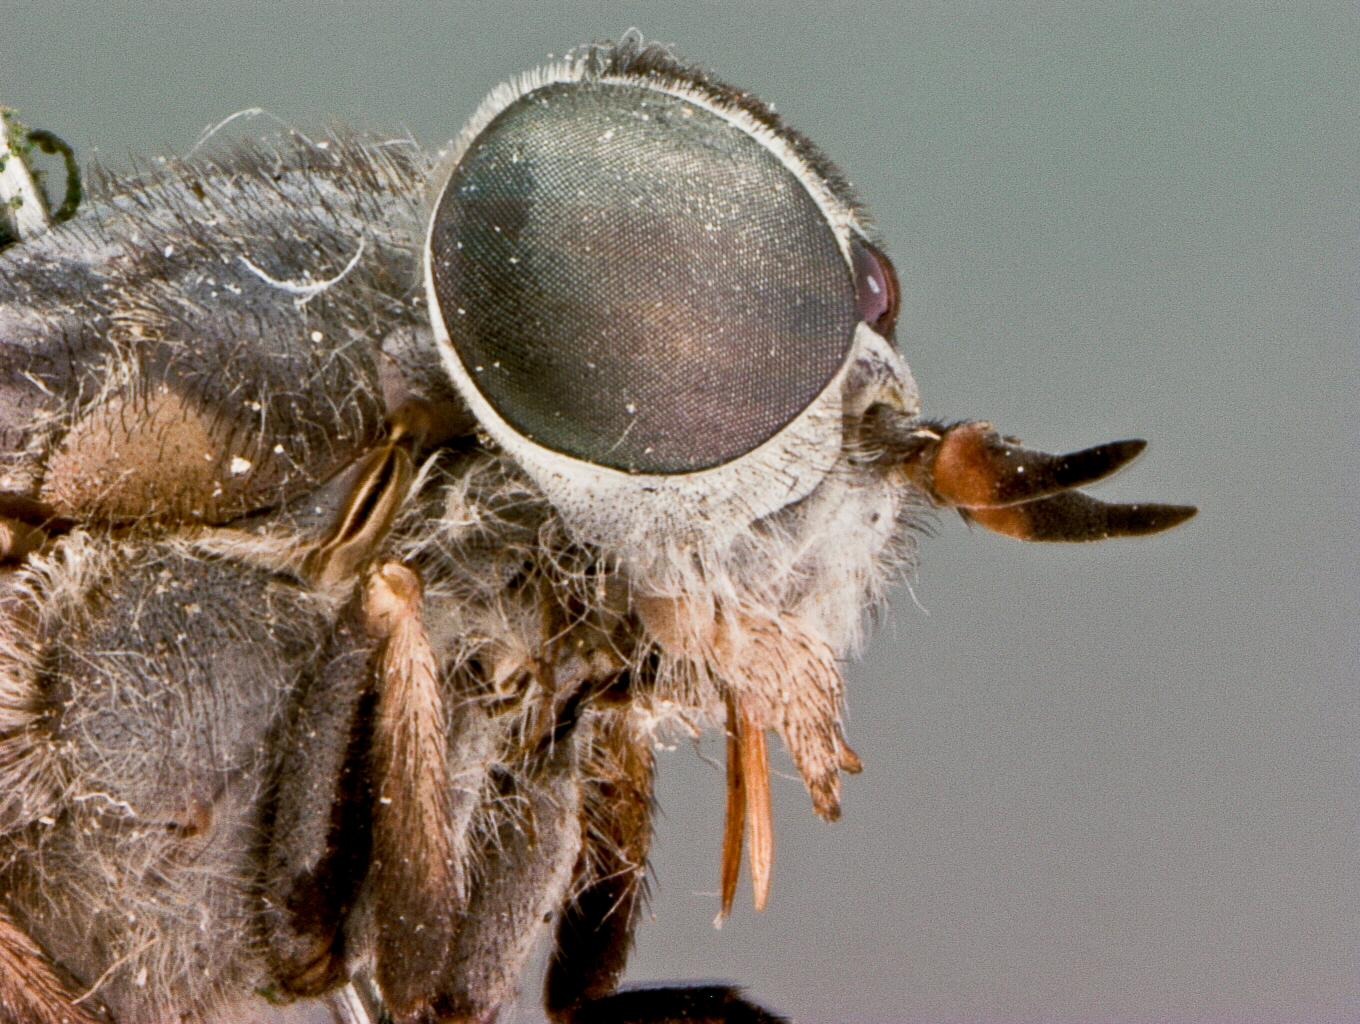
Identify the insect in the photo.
Tabanus opacus (also Hybomitra opaca)
